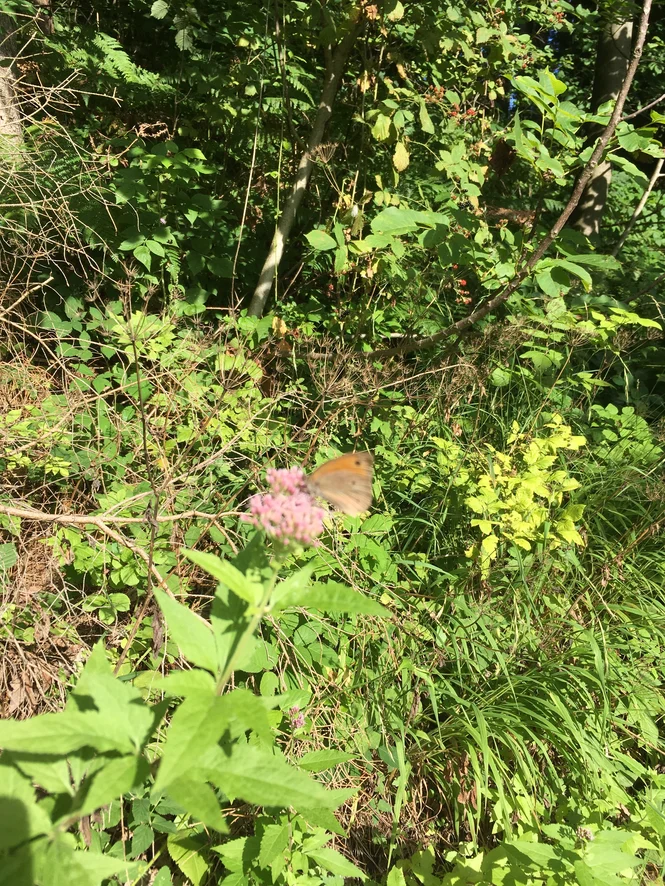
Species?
Maniola jurtina
